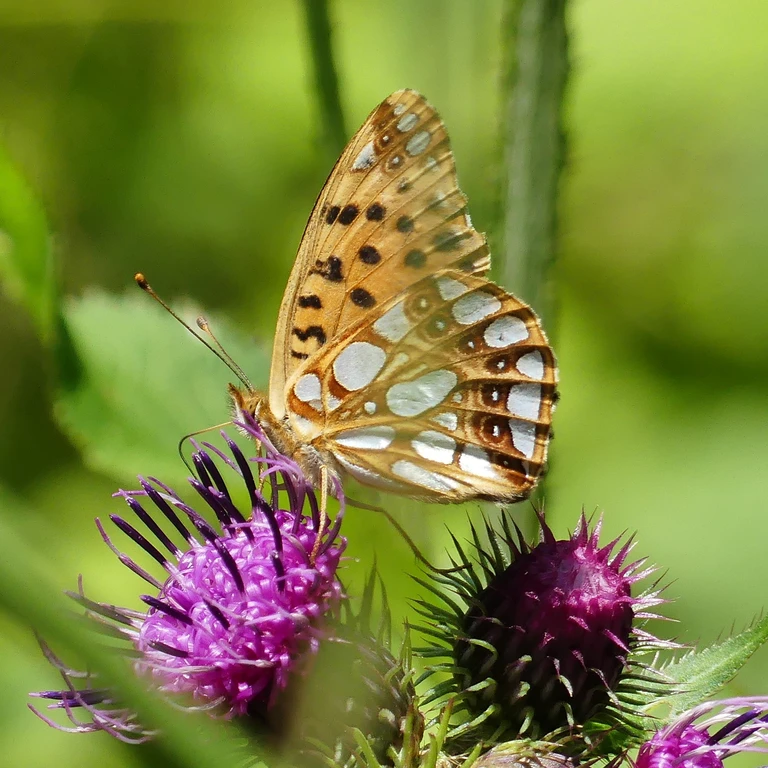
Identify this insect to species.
Issoria lathonia
